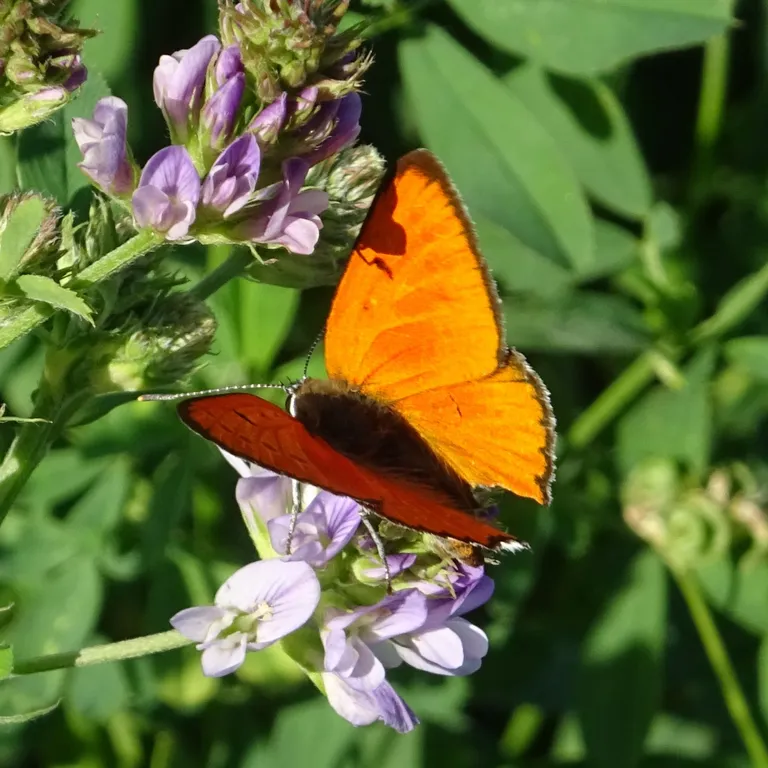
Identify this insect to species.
Lycaena dispar
